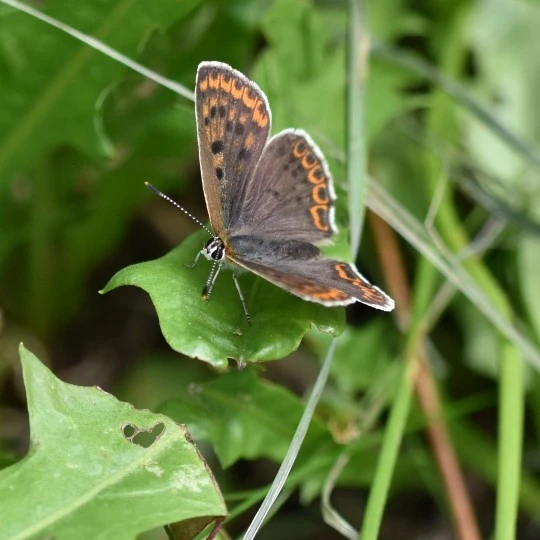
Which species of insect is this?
Lycaena tityrus (also Loweia tityrus)
